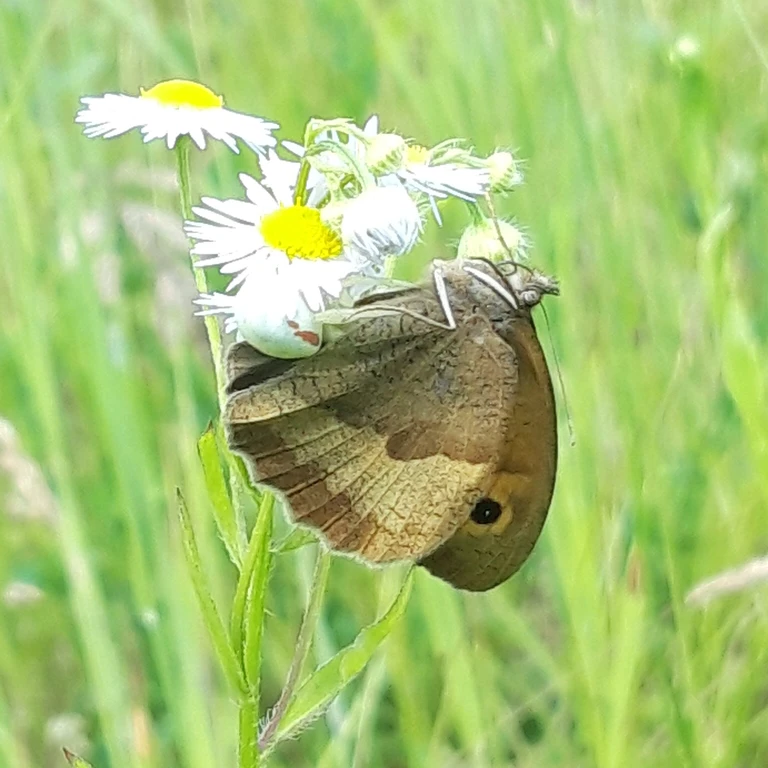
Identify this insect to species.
Maniola jurtina
